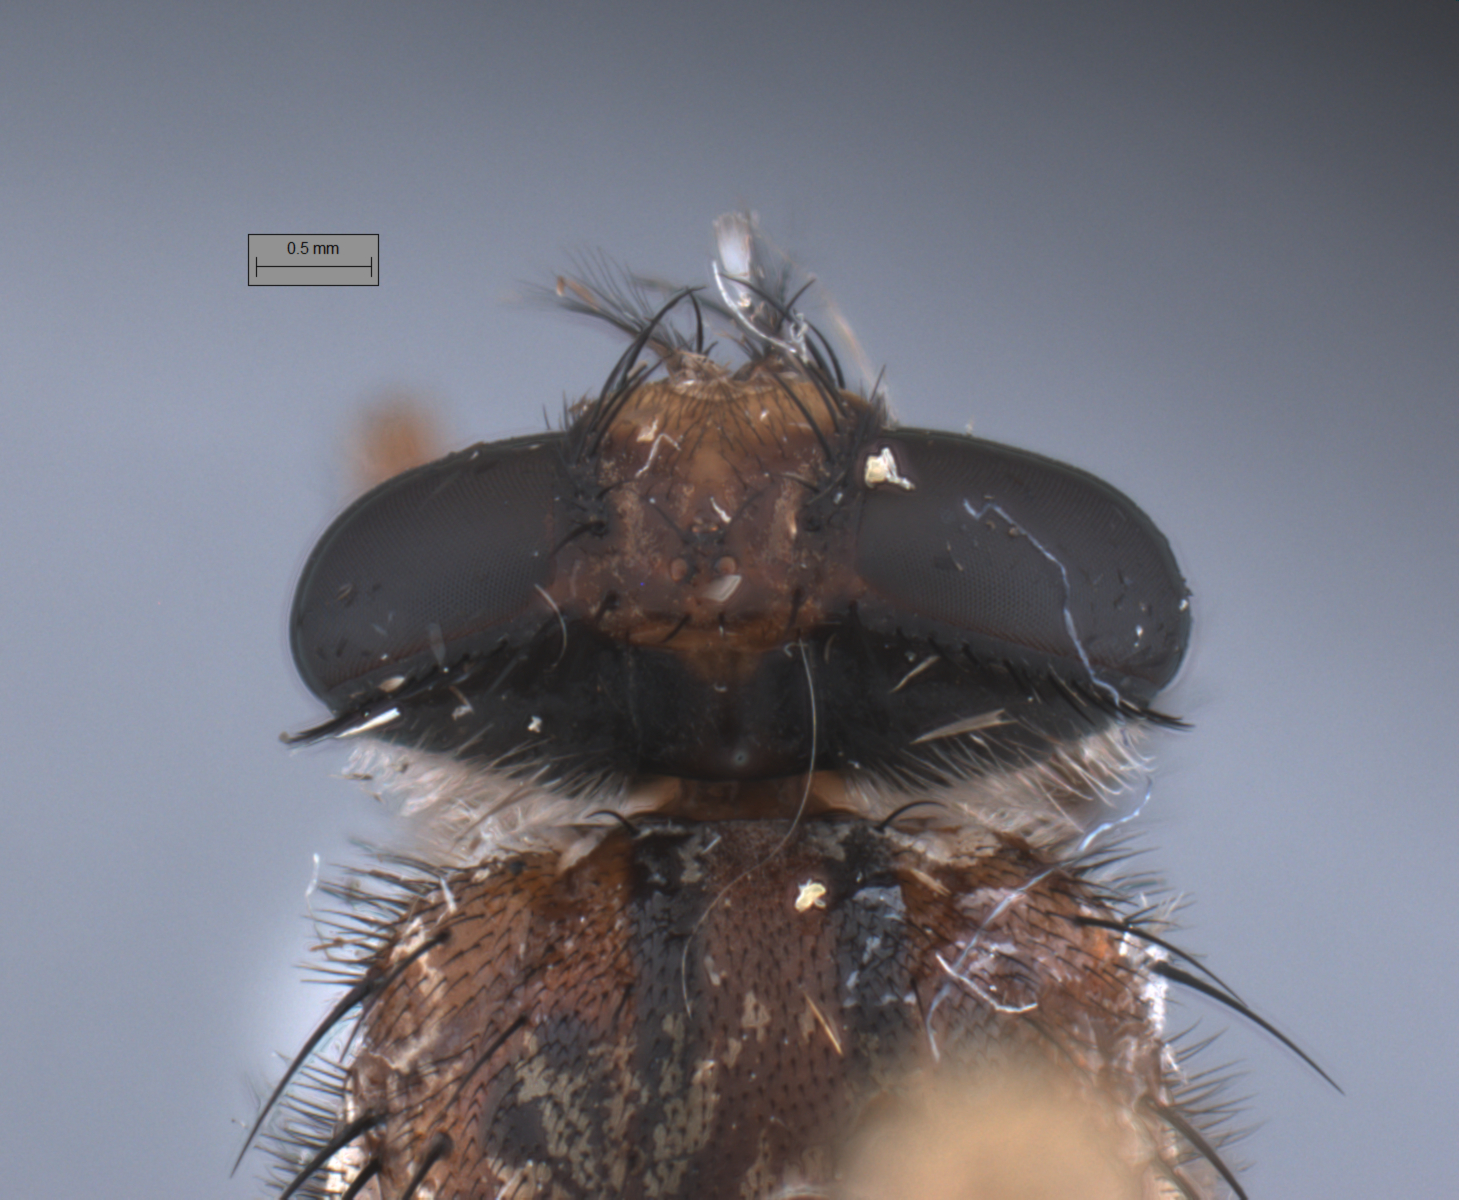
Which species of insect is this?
Bengalia emarginata
